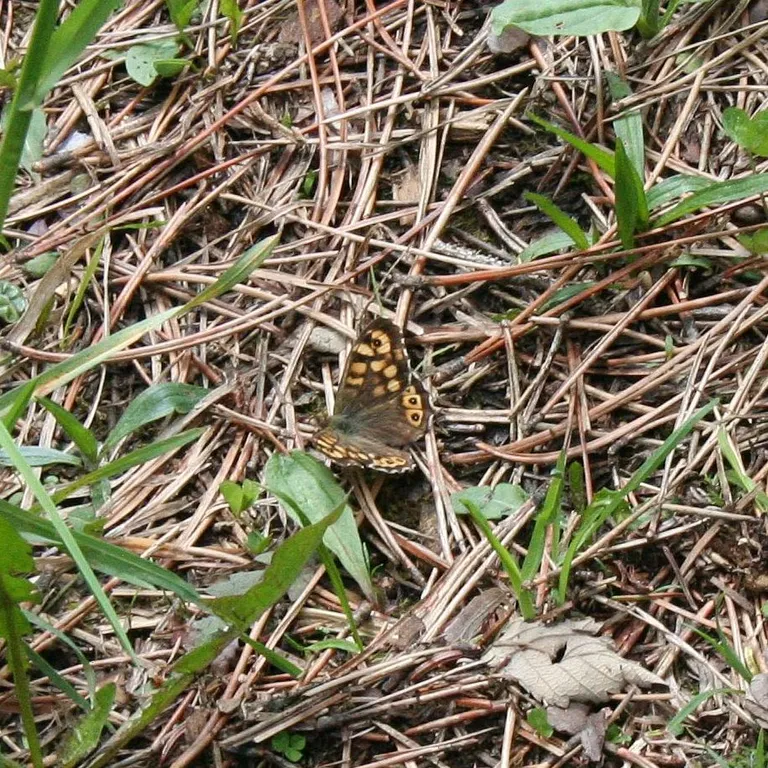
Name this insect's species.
Pararge aegeria
